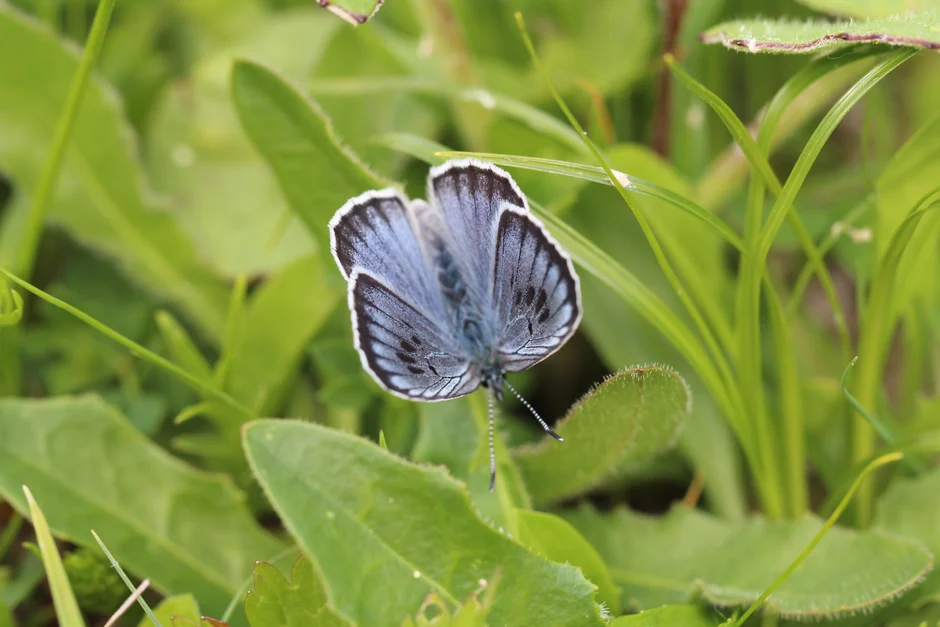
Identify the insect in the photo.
Phengaris arion (also Maculinea arion)
